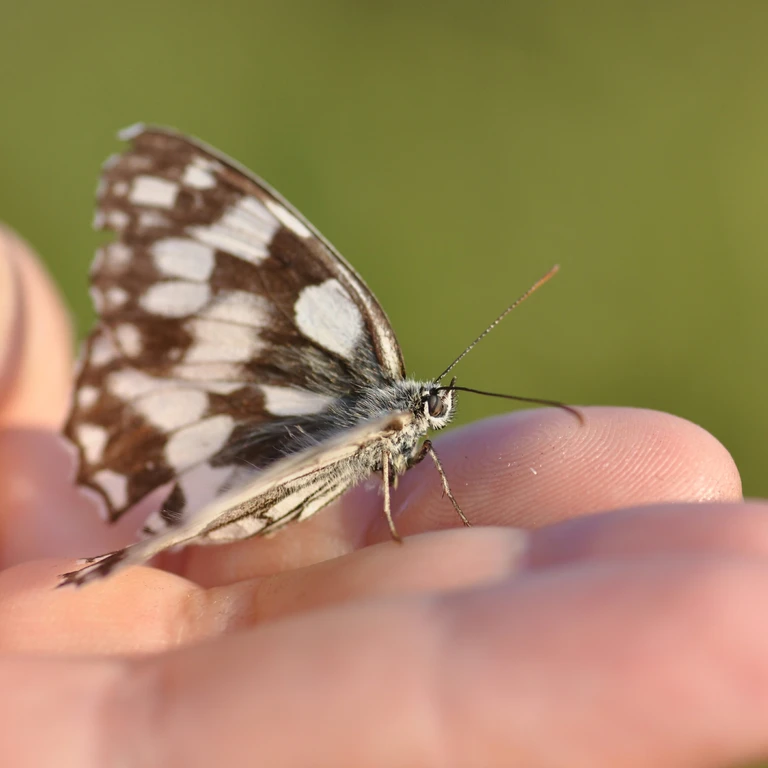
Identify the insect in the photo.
Melanargia galathea
